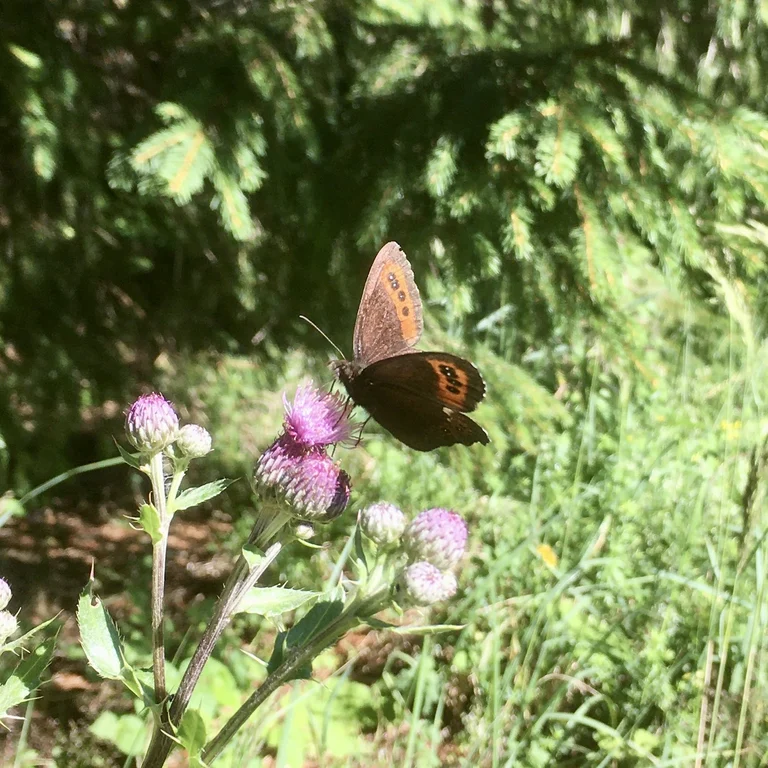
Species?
Erebia ligea
